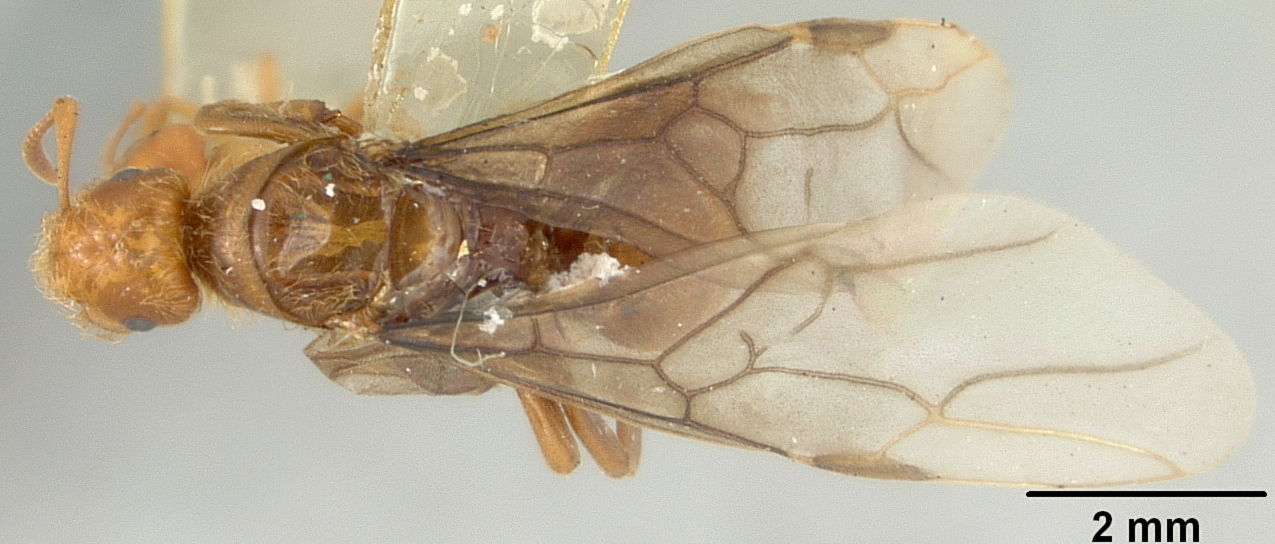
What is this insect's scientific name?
Lasius pogonogynus
